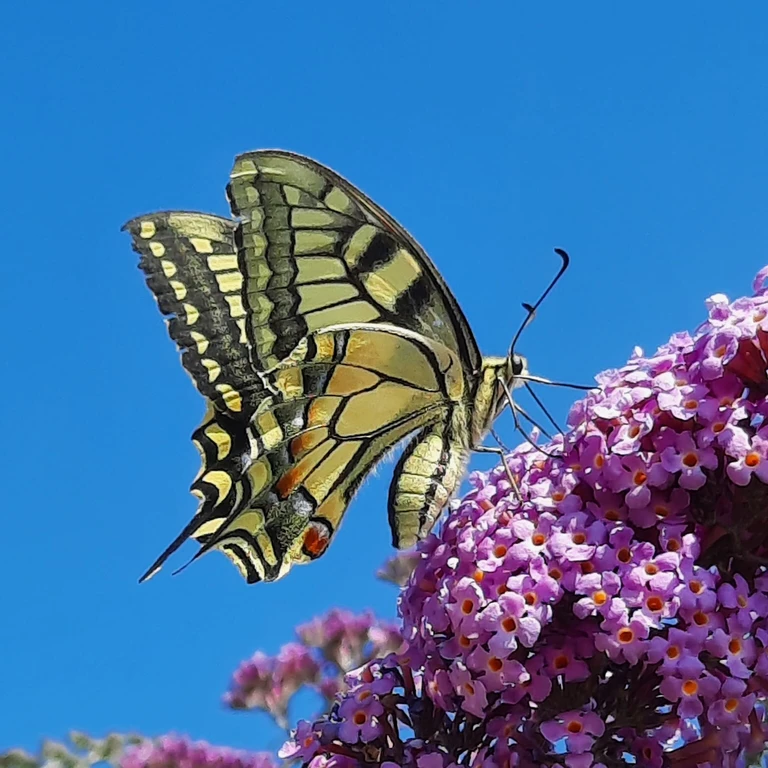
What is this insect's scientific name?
Papilio machaon
